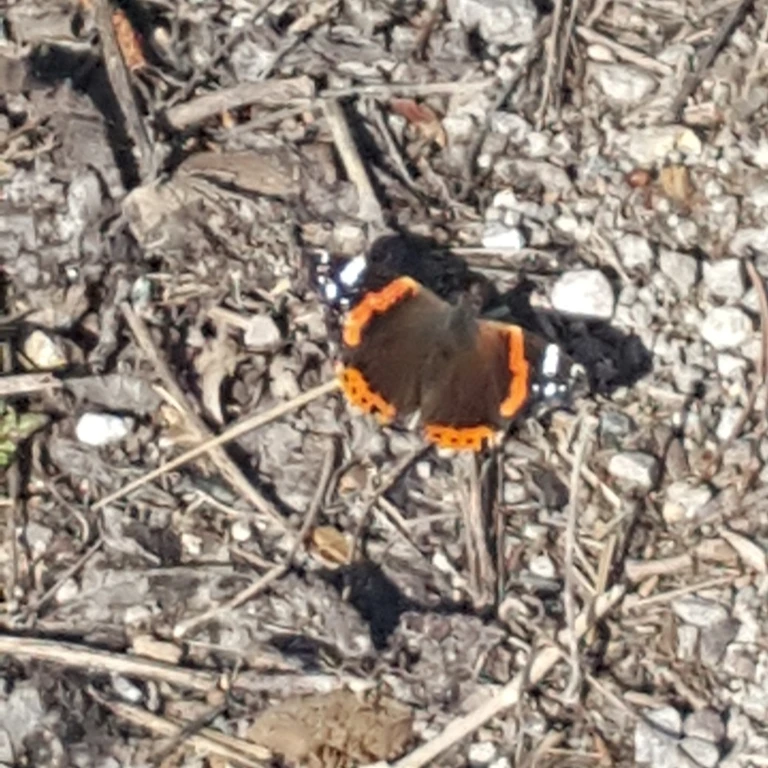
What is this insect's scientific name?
Vanessa atalanta
